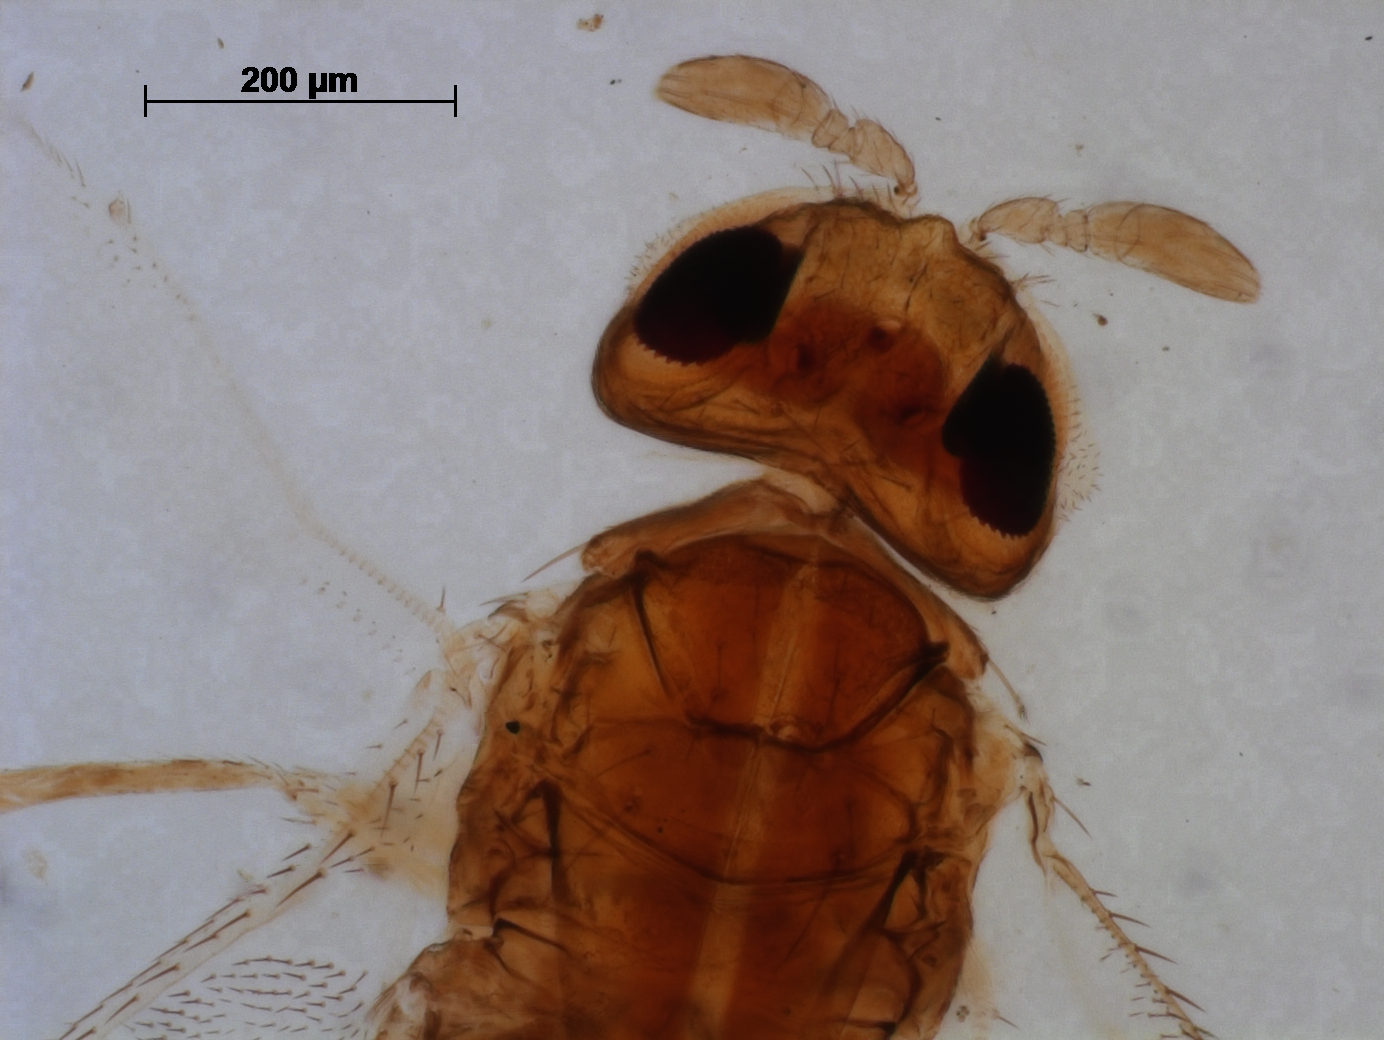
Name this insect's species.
Marietta novicapillata
